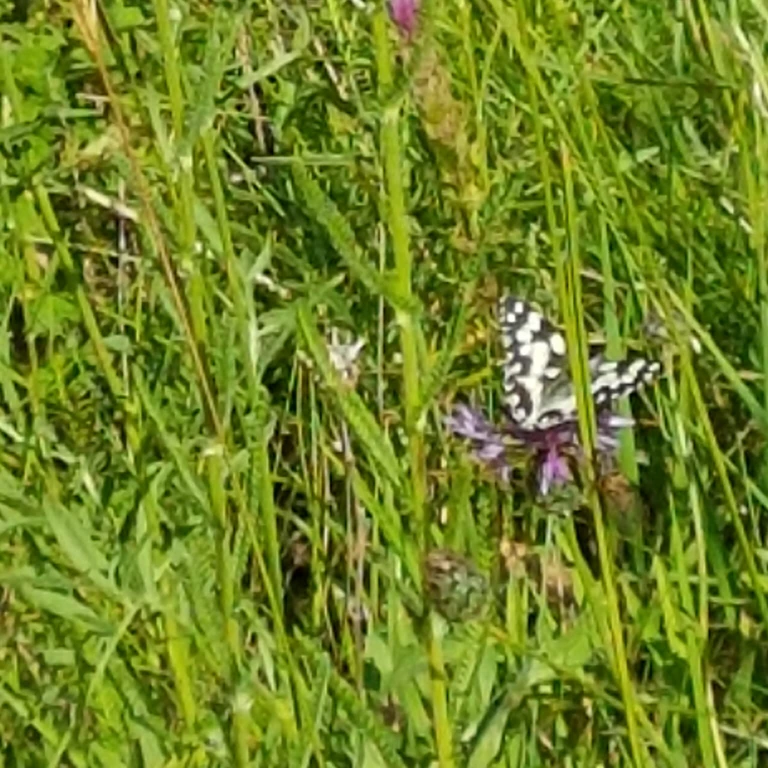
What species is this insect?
Melanargia galathea
